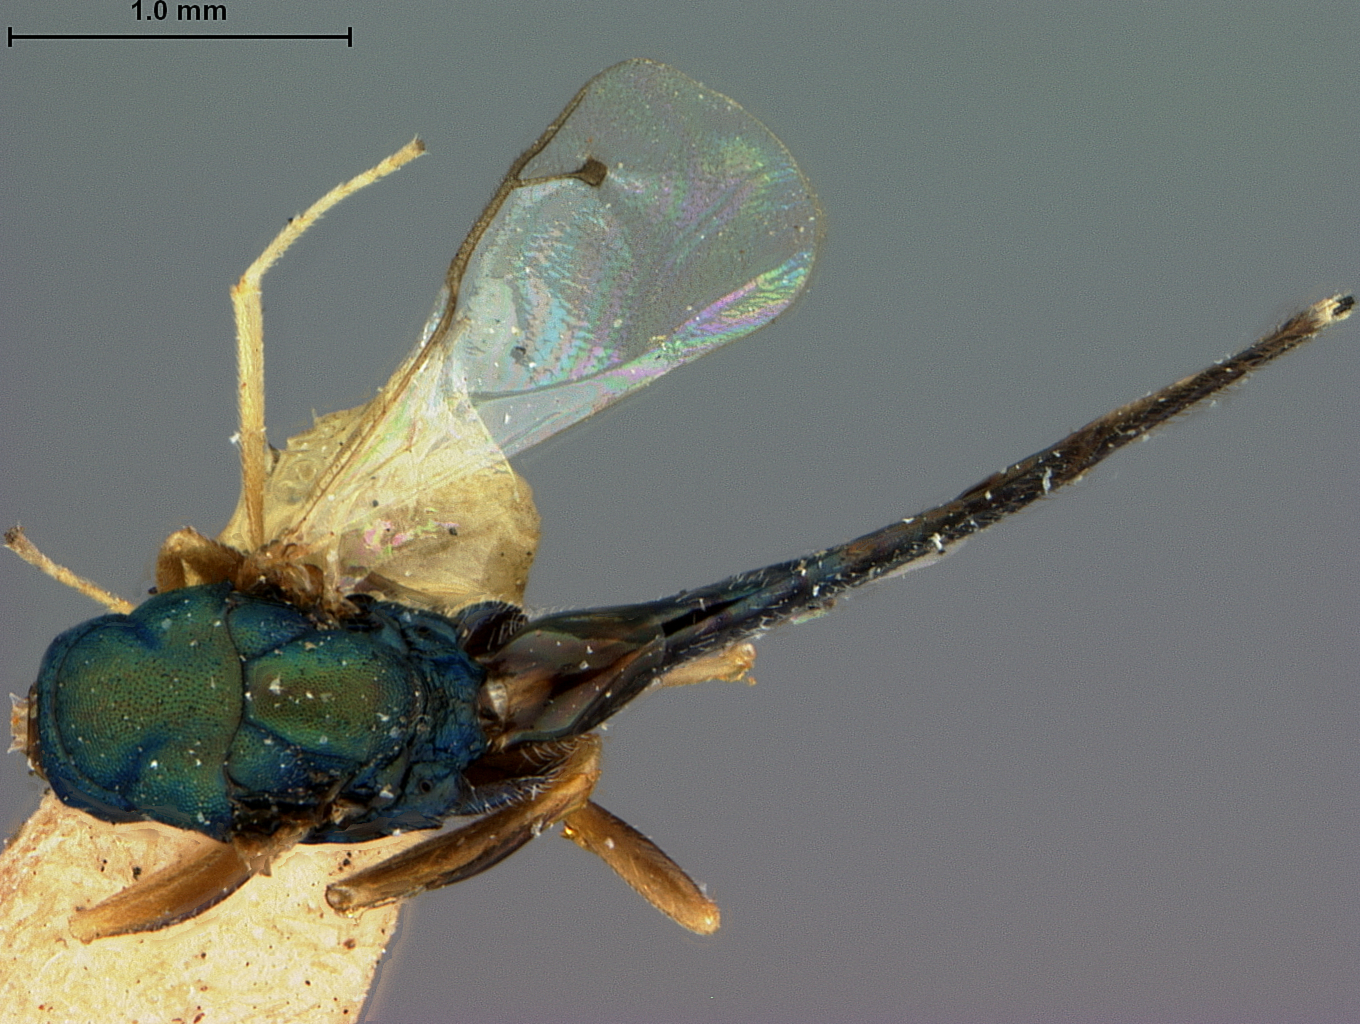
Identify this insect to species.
Cecidostiba dendroctoni
